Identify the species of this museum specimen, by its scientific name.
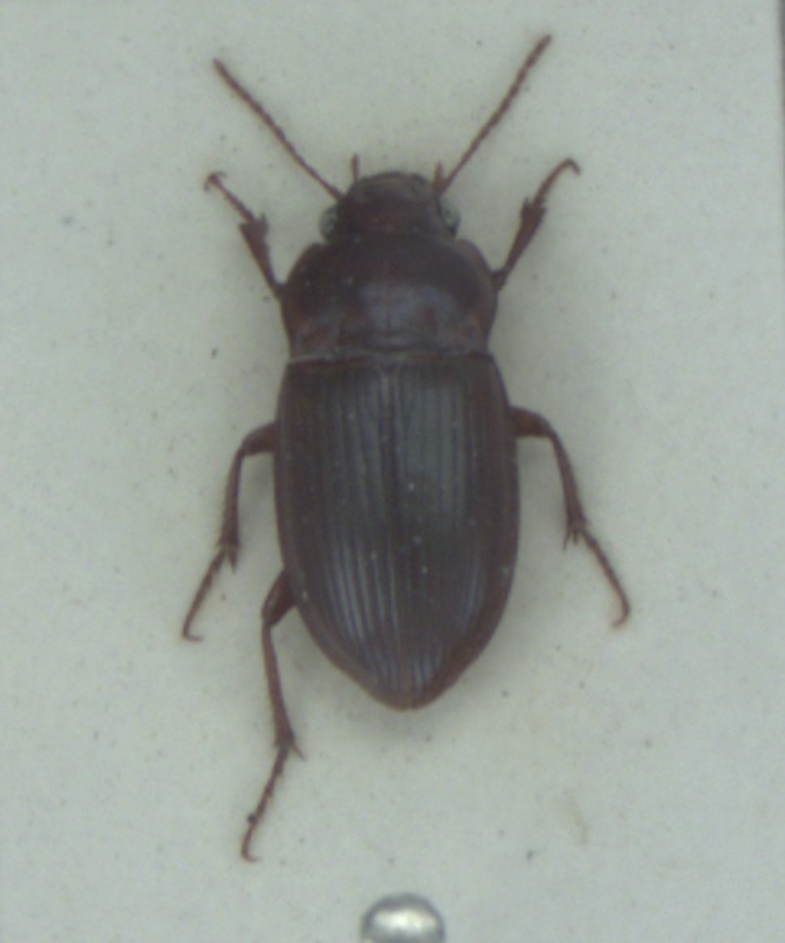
Amara fulva
